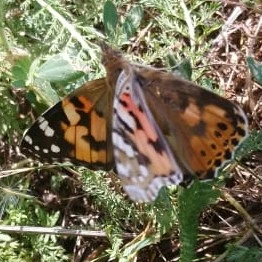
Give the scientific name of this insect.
Vanessa cardui
